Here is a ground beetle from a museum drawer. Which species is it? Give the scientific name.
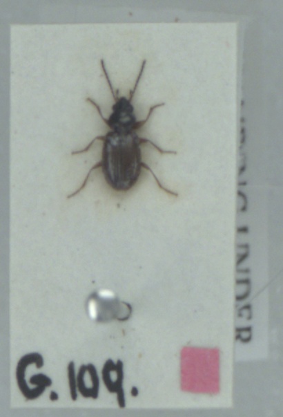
Bembidion clarkei
